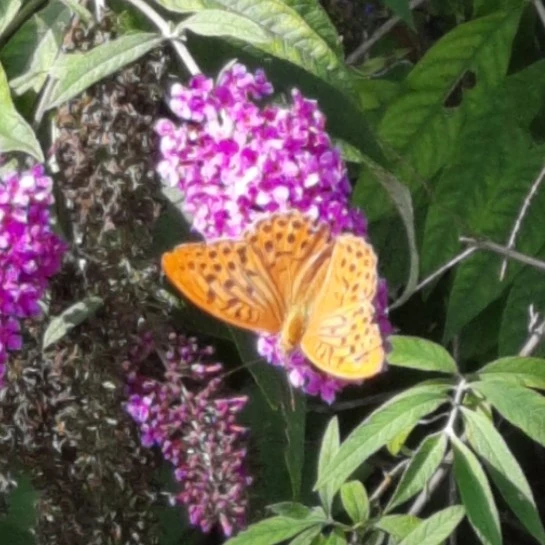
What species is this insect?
Argynnis paphia
